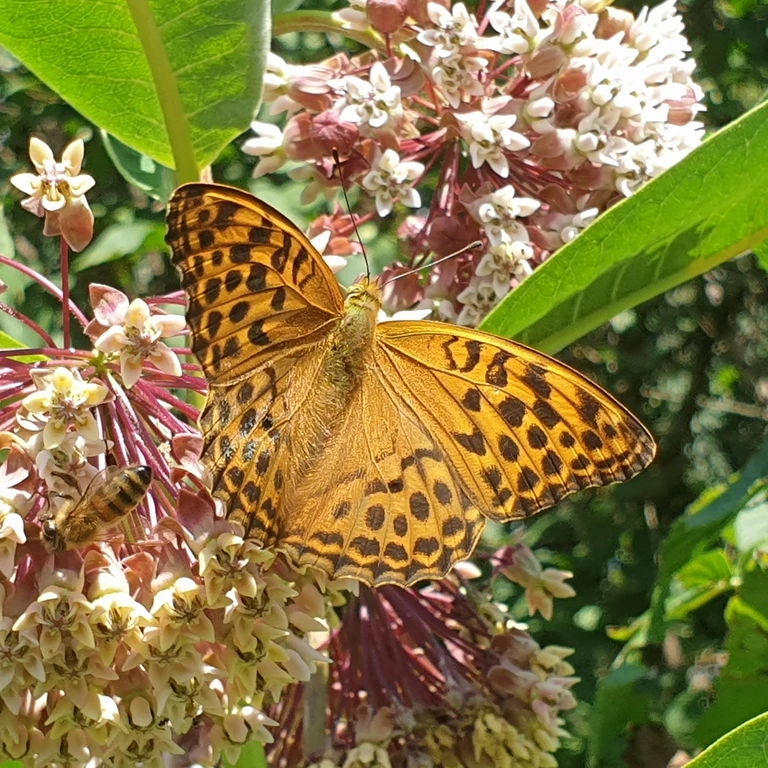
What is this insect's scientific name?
Argynnis paphia
